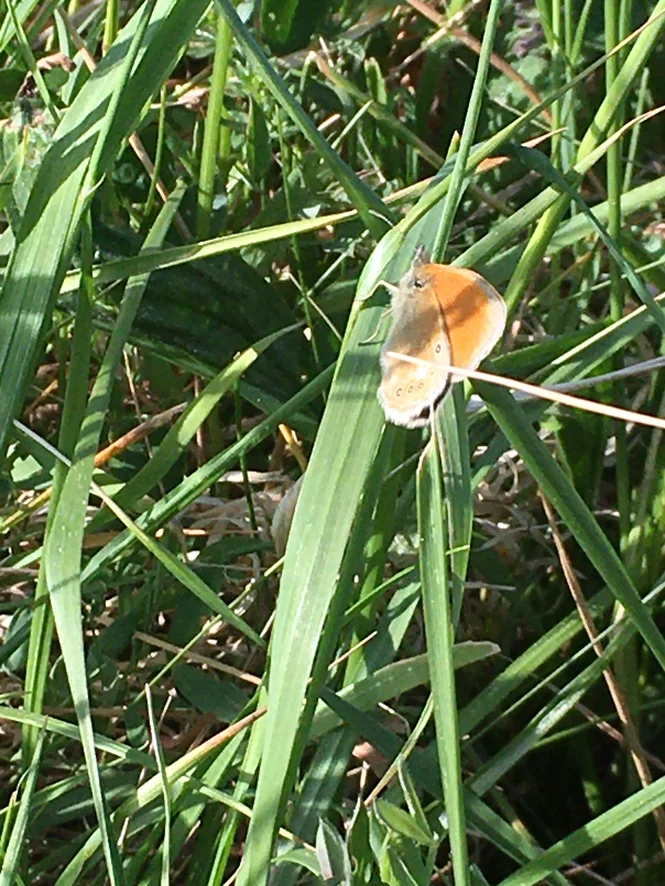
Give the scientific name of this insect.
Coenonympha glycerion (also Coenonympha iphis)
